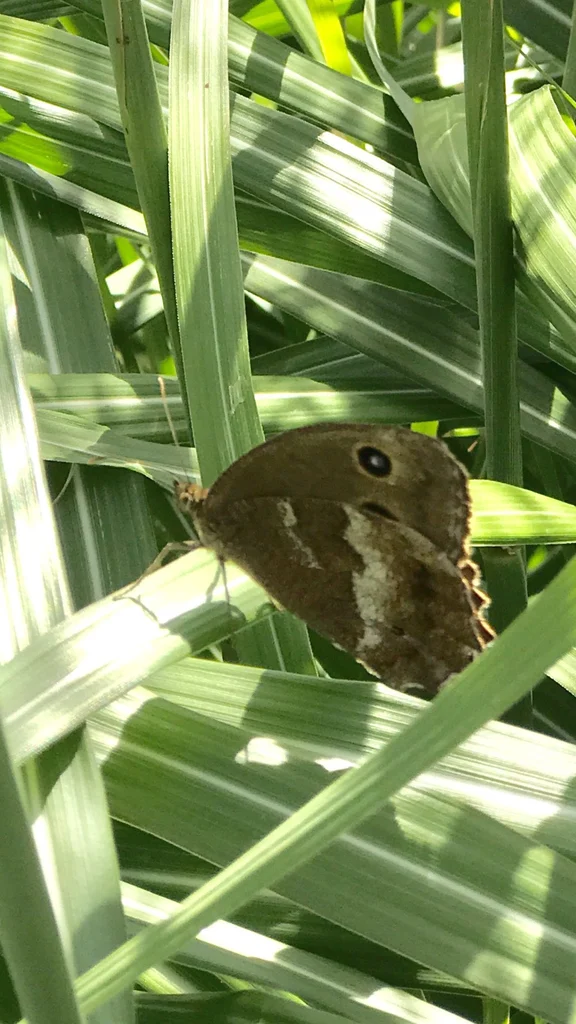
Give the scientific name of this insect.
Minois dryas
